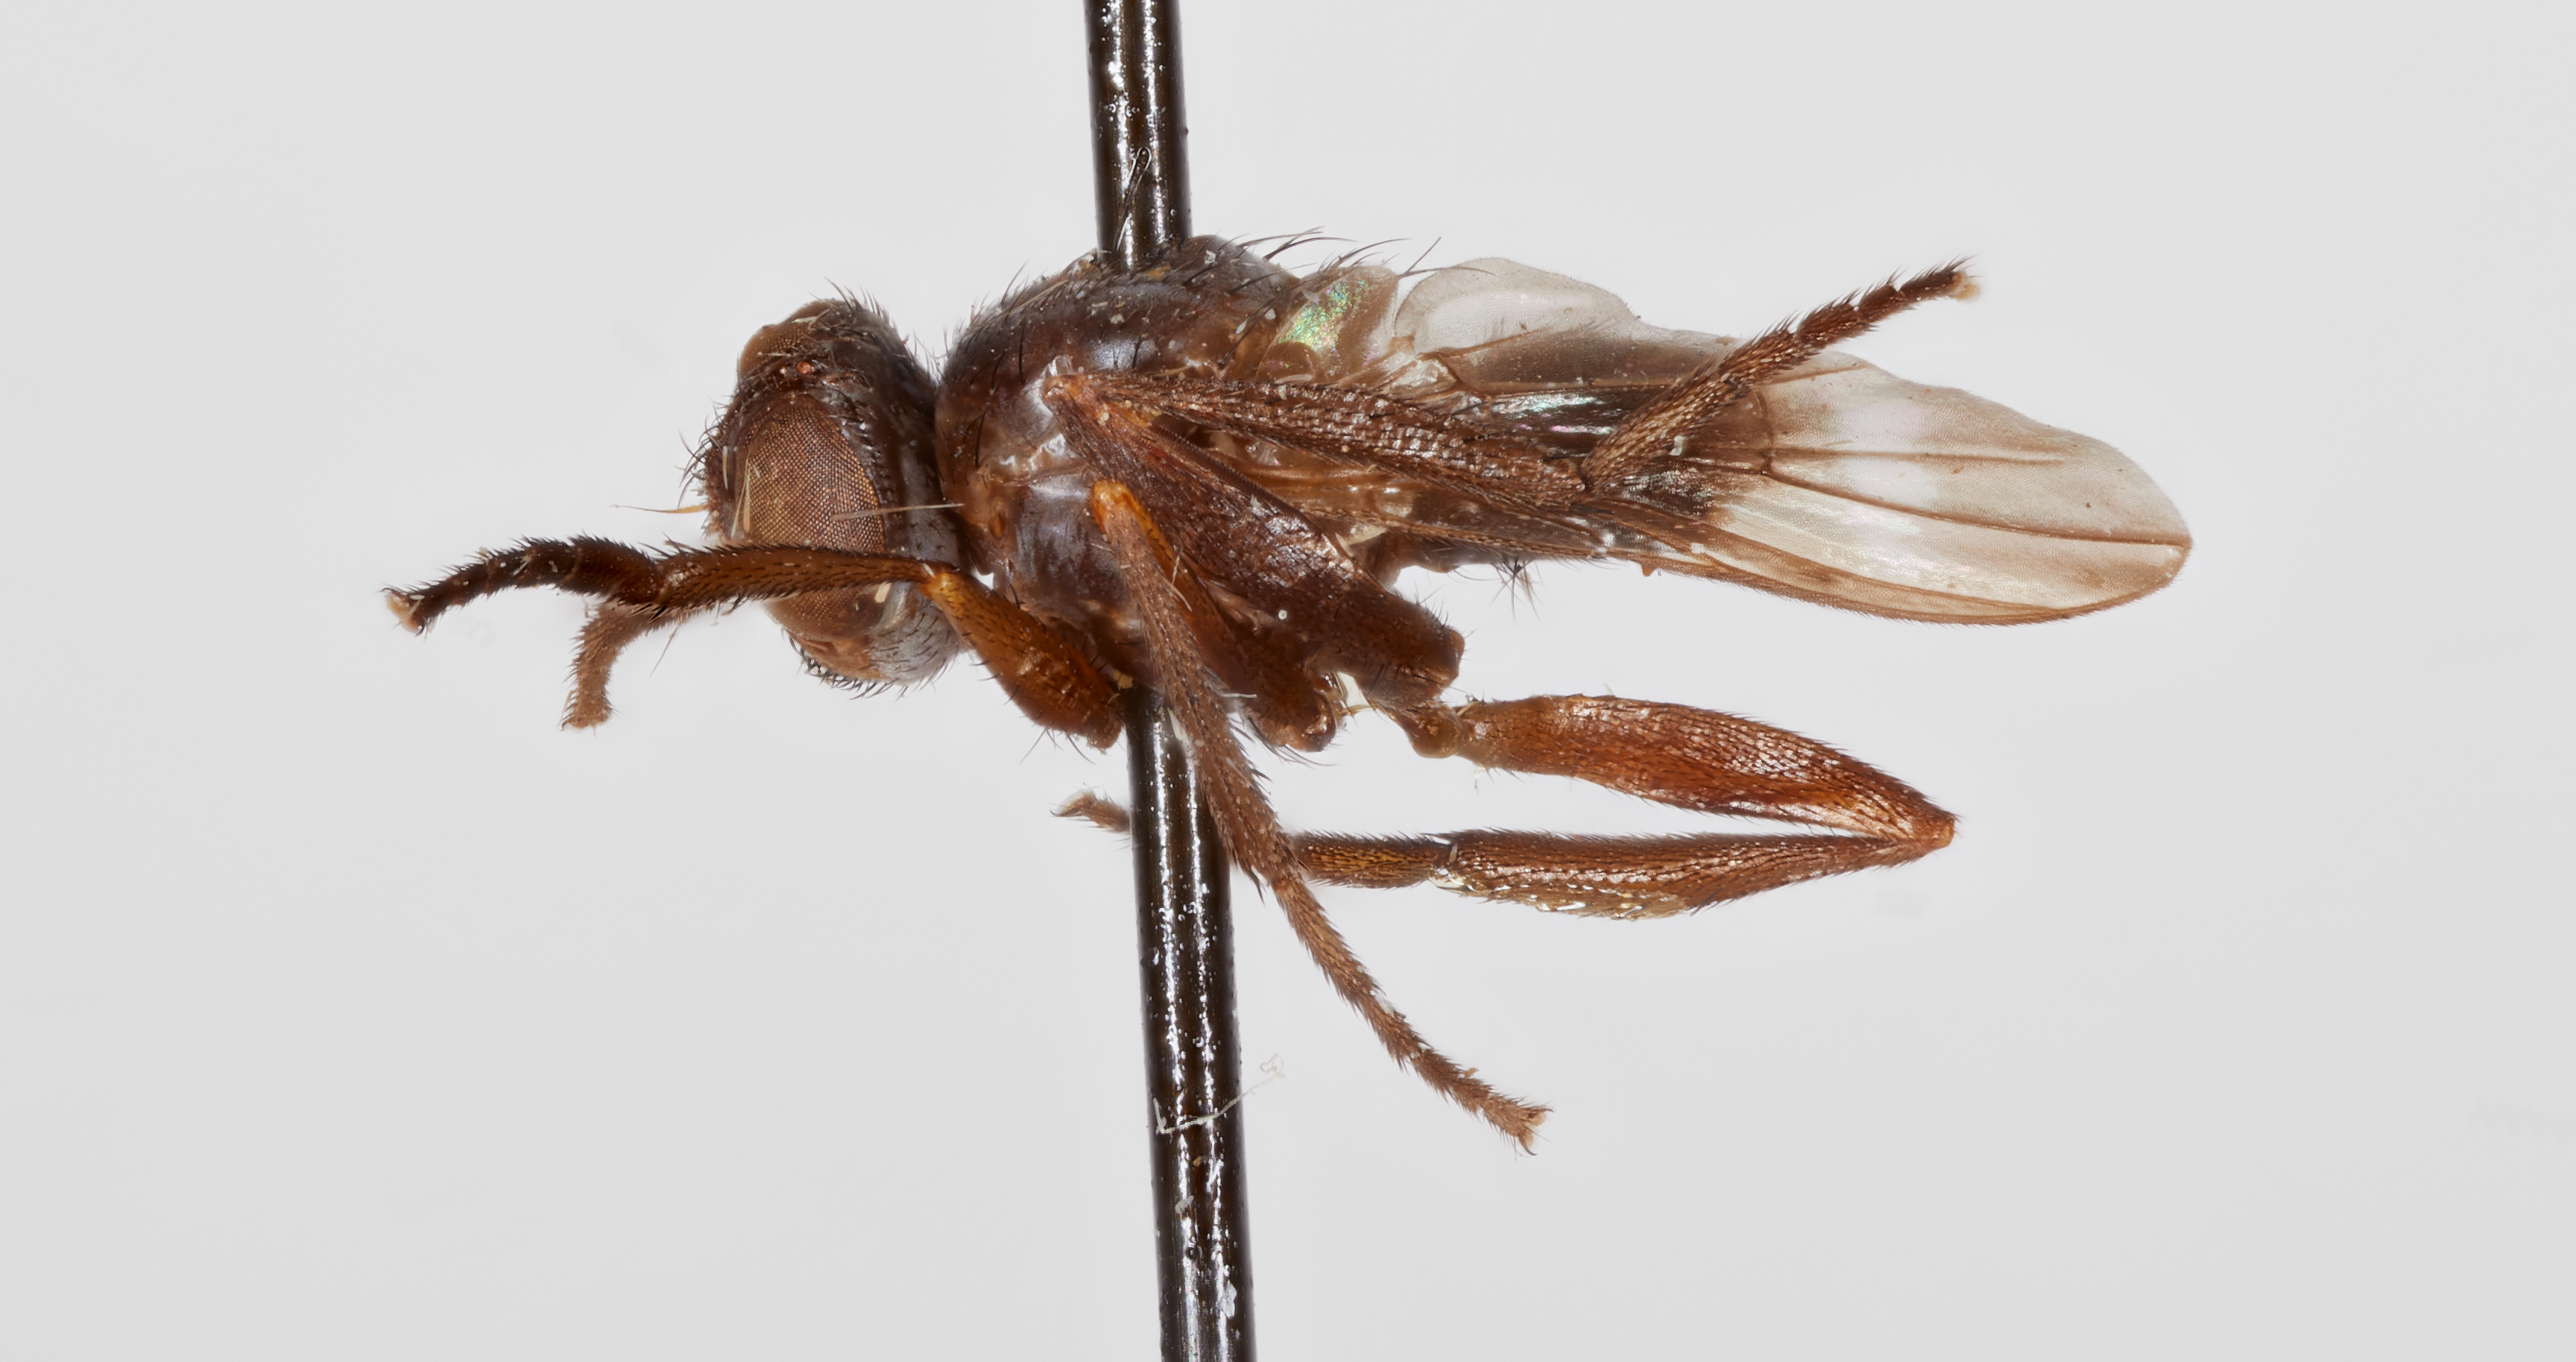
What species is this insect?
Bezzimyia busckii
